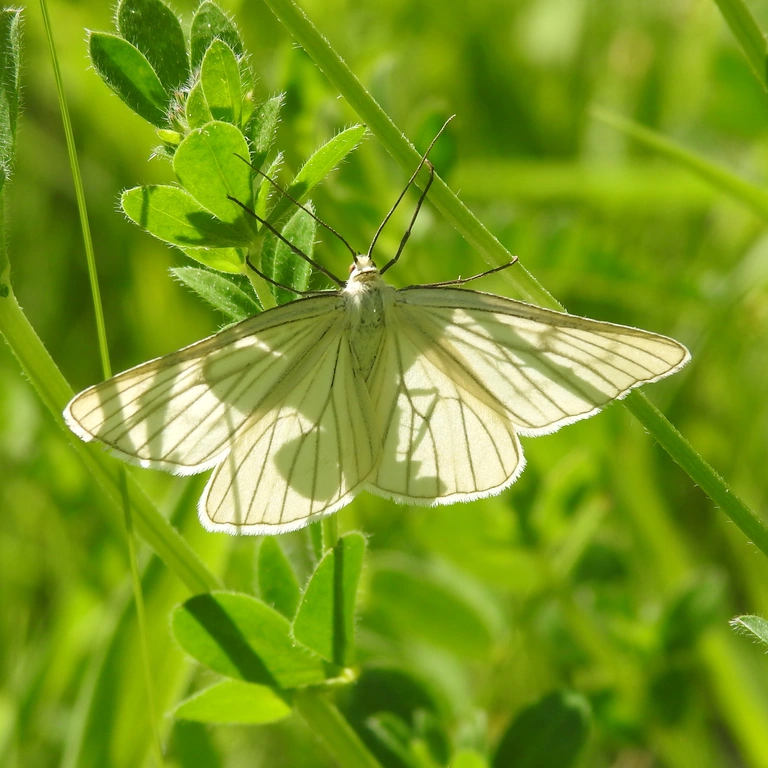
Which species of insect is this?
Siona lineata
